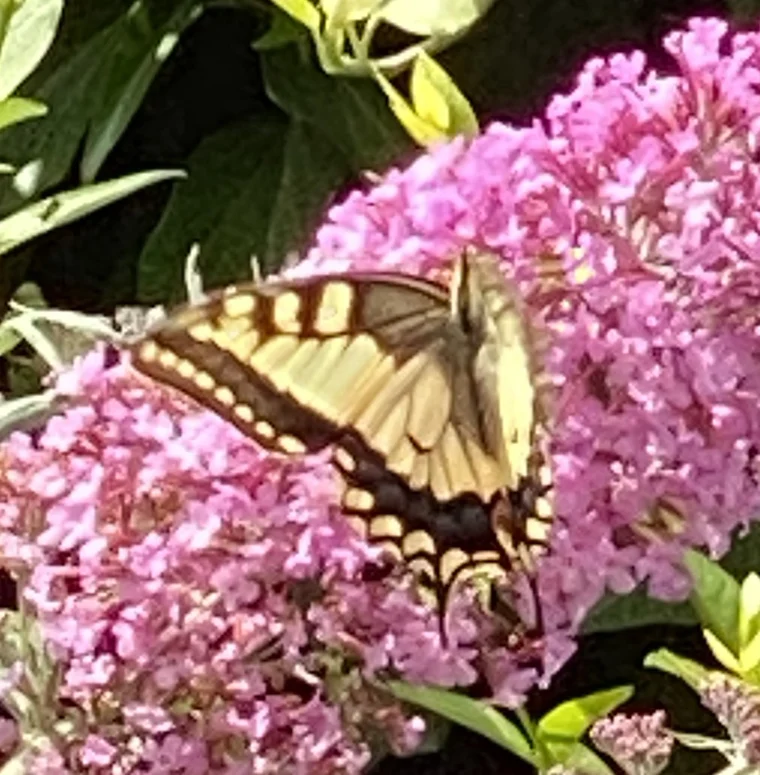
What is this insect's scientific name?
Papilio machaon
